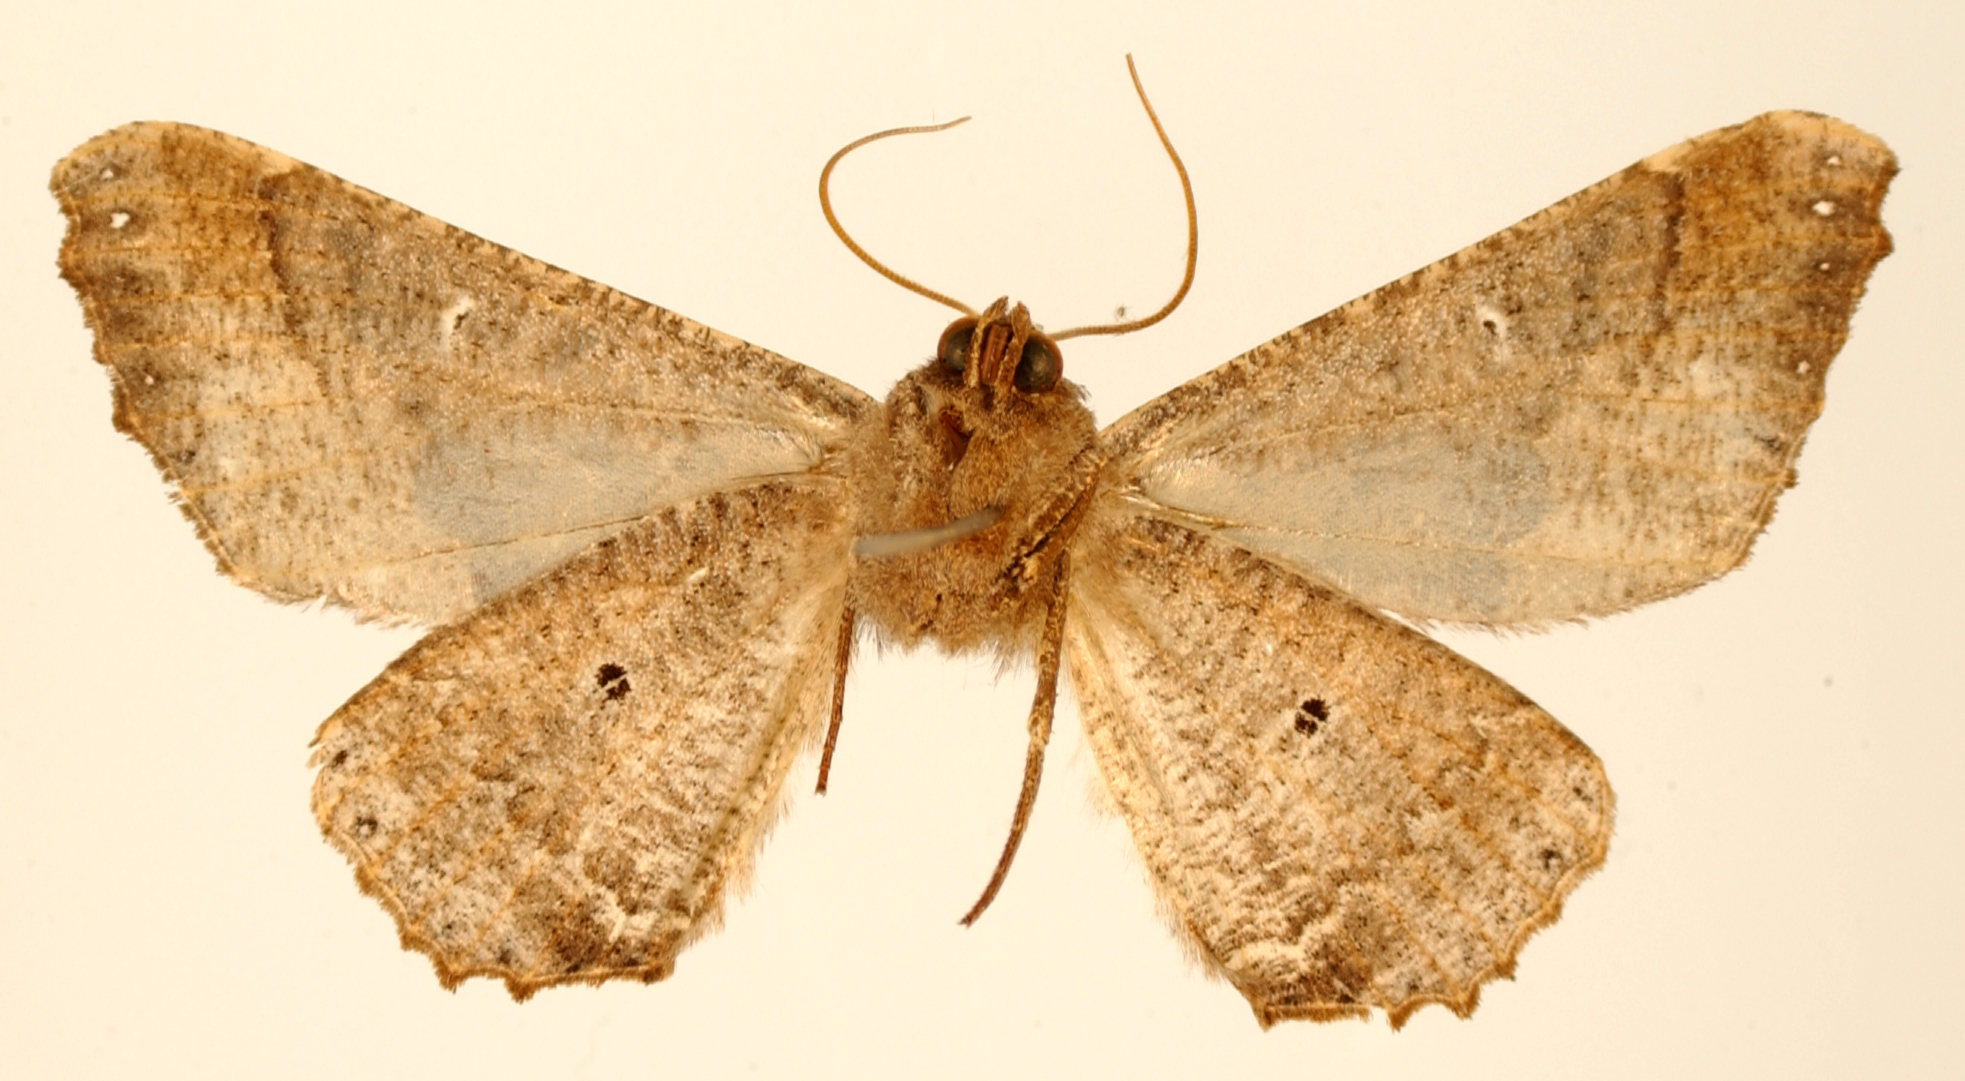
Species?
Azelina vecina
